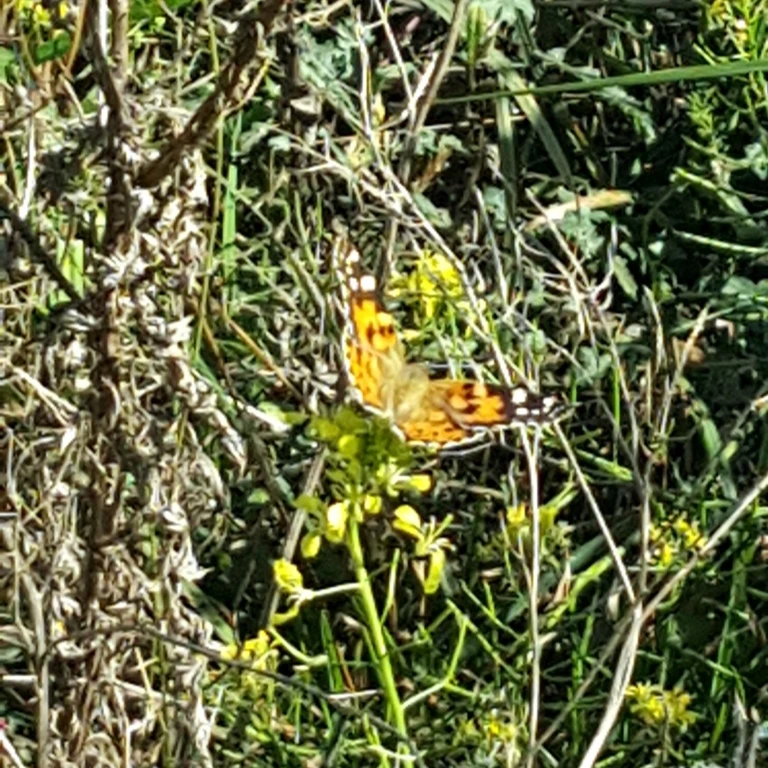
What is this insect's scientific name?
Vanessa cardui
